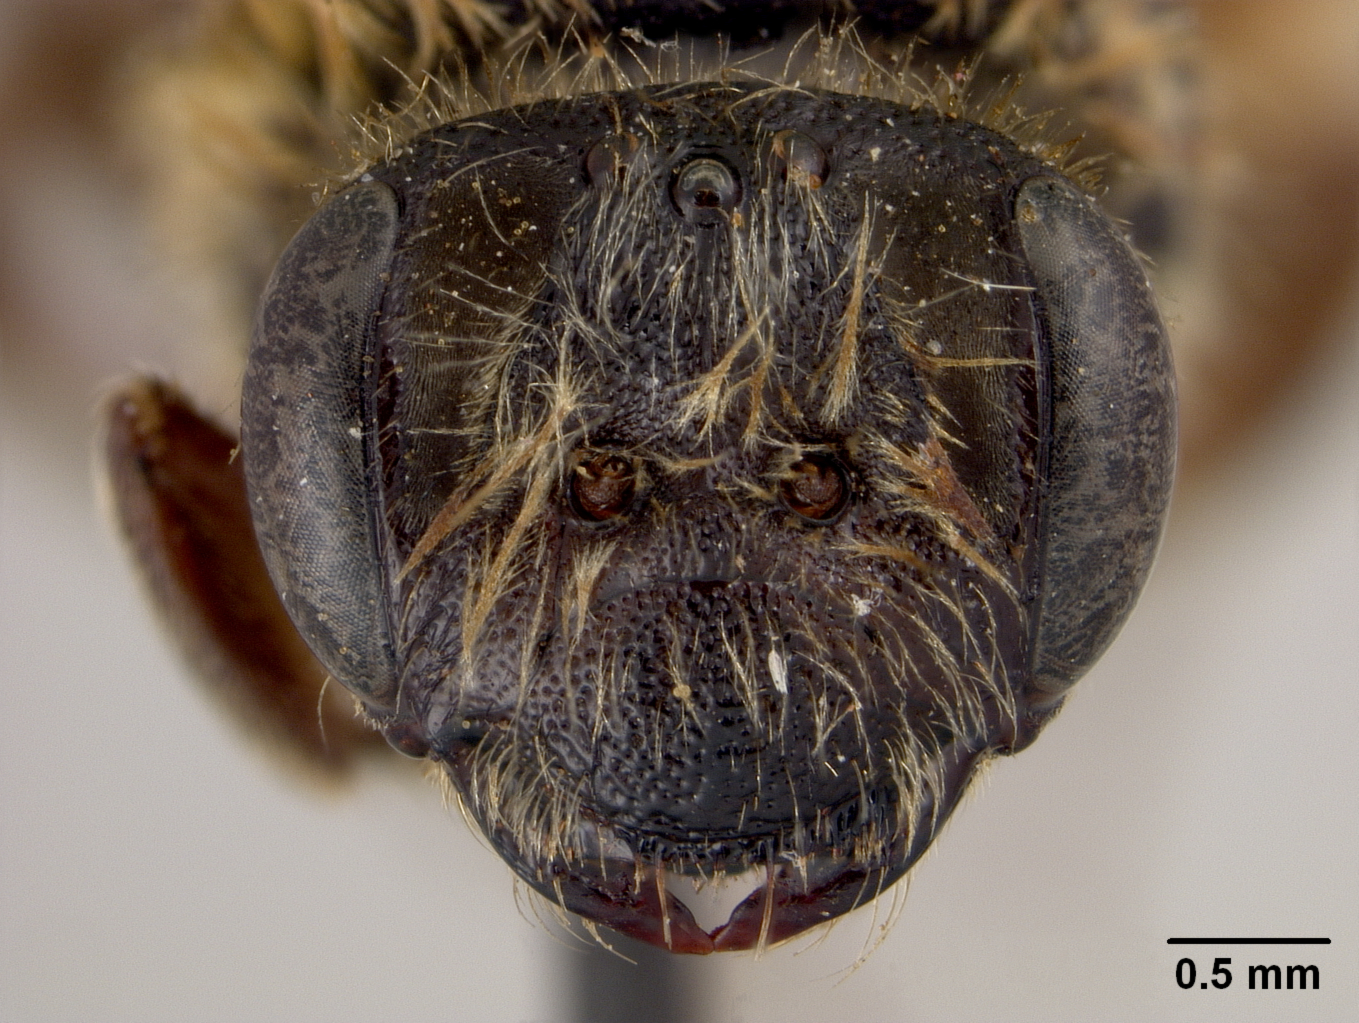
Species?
Andrena californica
